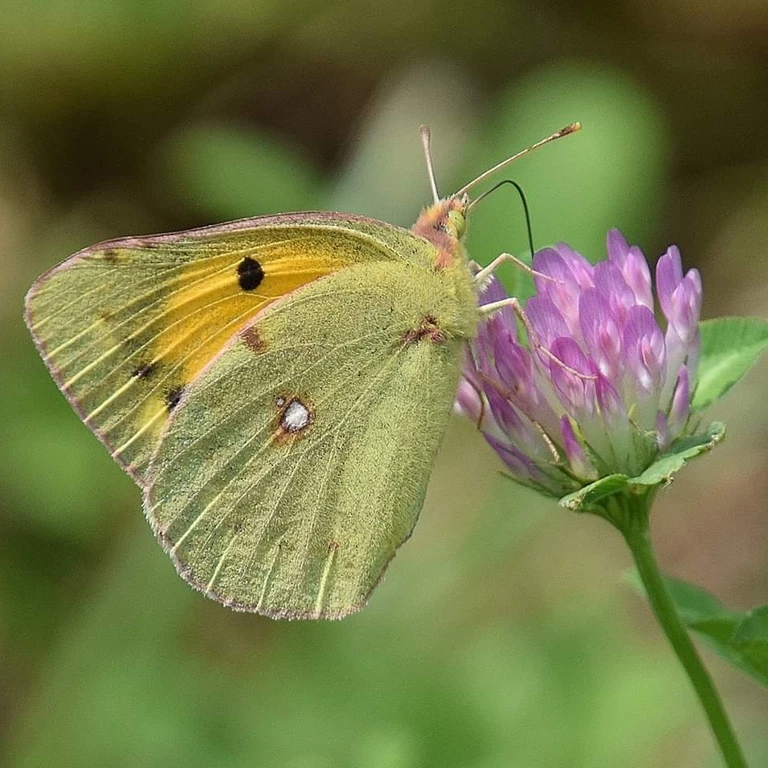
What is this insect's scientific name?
Colias croceus
